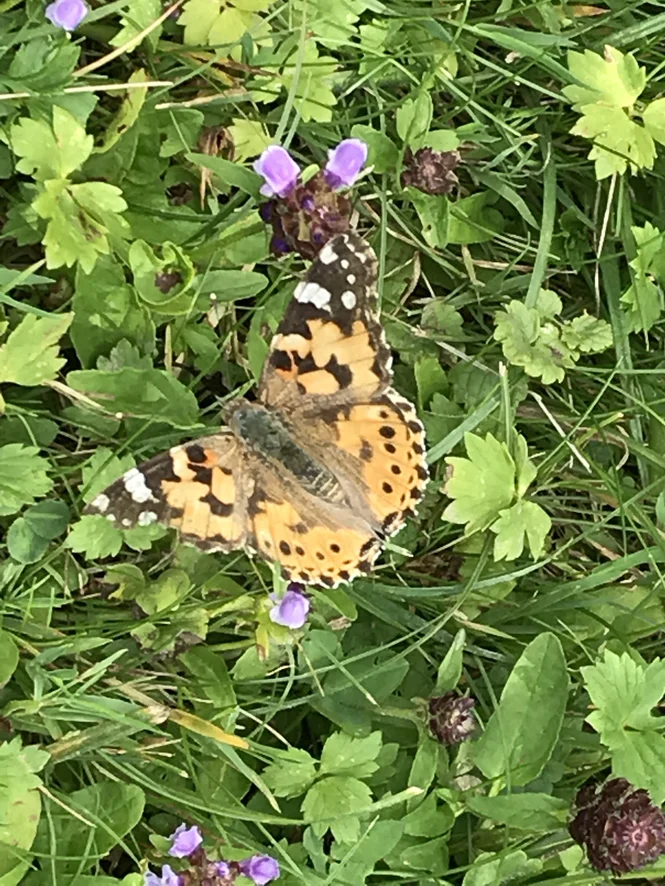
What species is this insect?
Vanessa cardui
